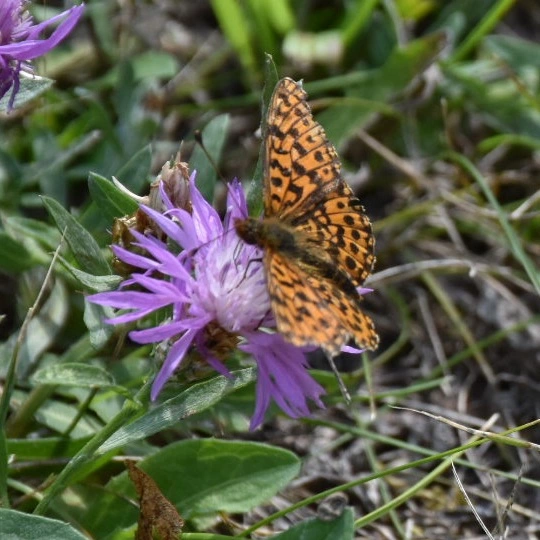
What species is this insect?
Boloria dia
